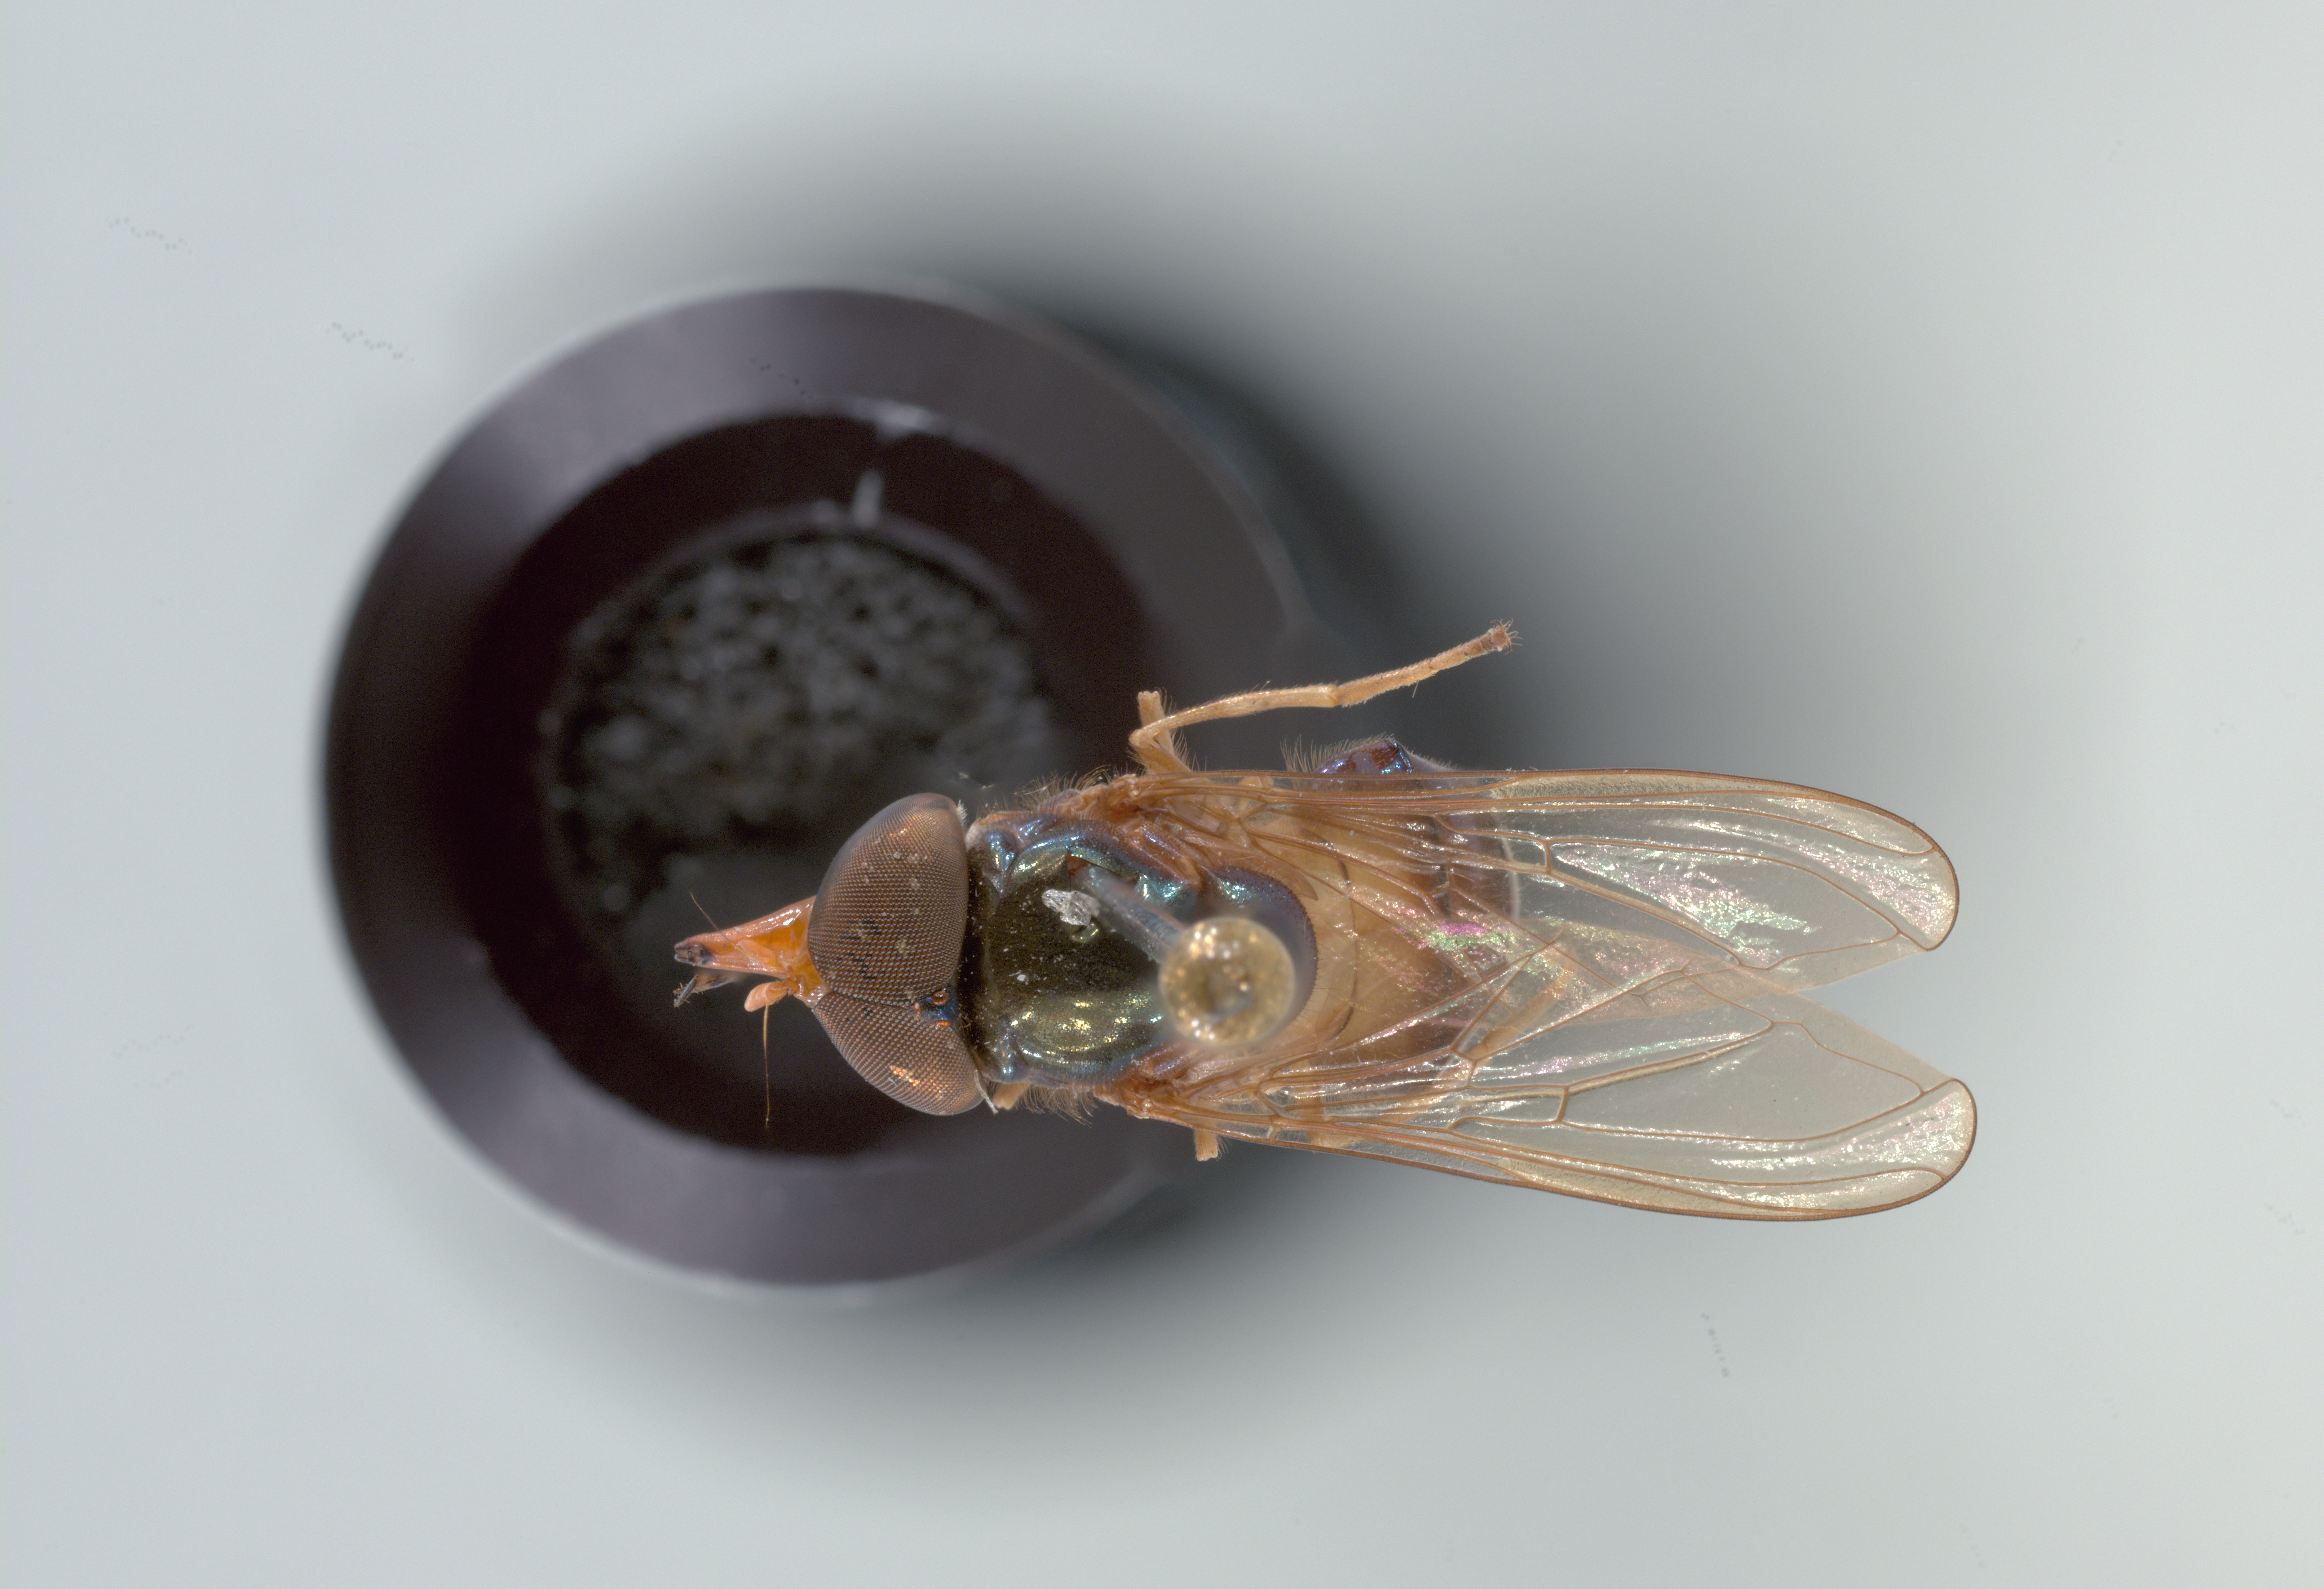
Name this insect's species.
Rhingia caerulescens
